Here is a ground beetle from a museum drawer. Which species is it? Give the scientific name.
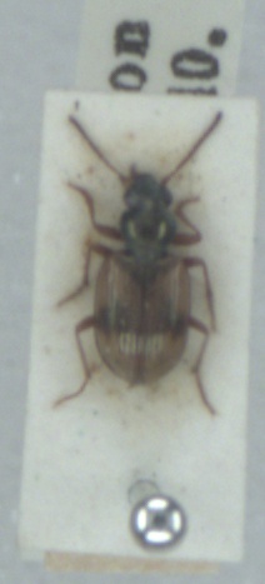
Bembidion pallidipenne
